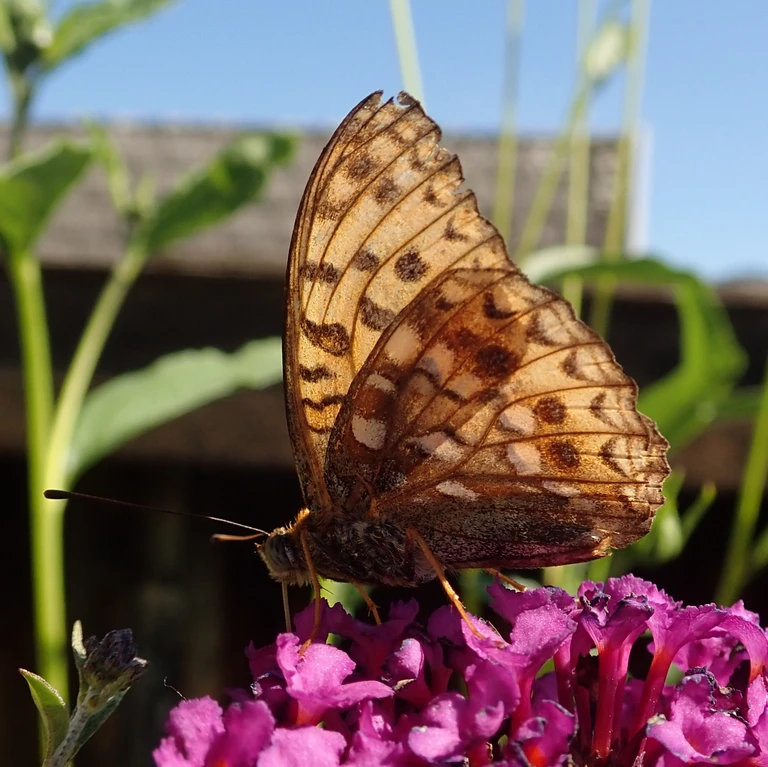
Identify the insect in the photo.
Fabriciana adippe
